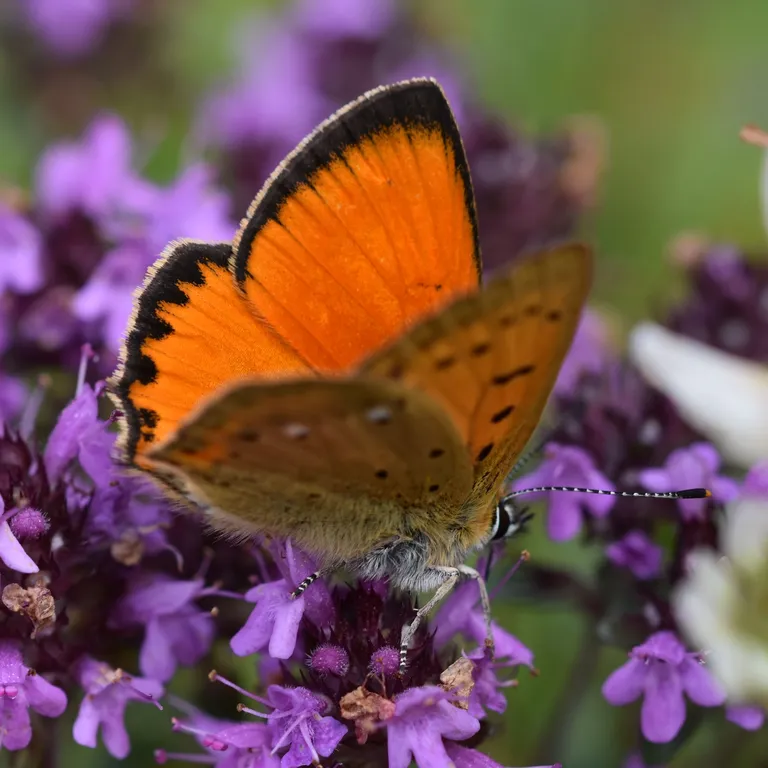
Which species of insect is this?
Lycaena virgaureae
